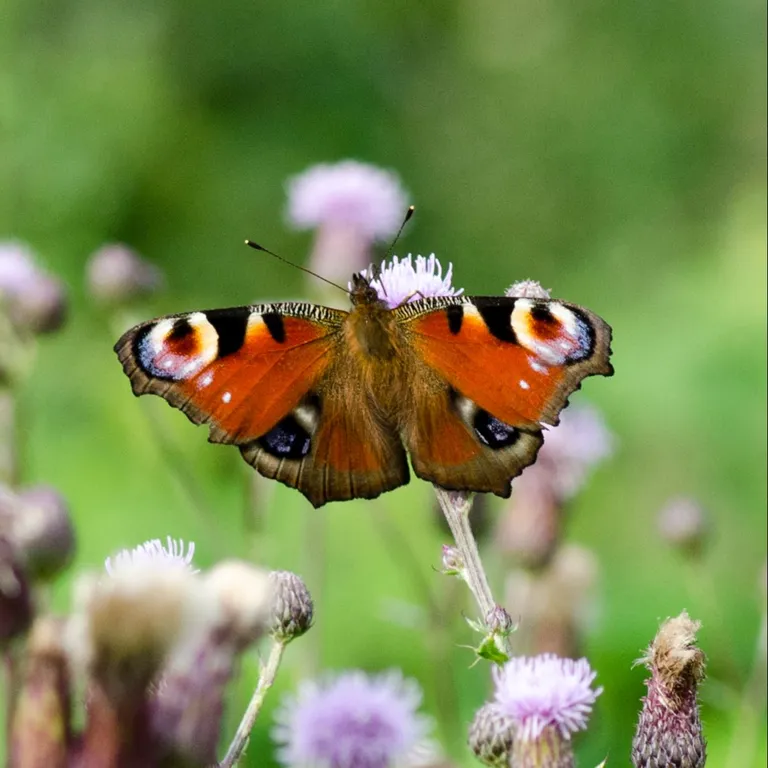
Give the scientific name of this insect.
Aglais io
